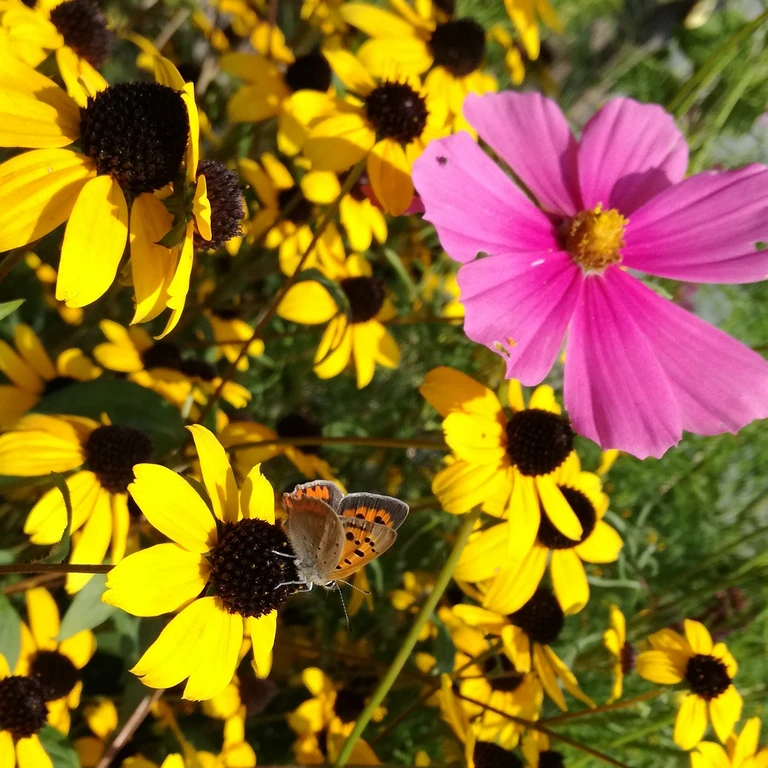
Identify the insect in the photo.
Lycaena phlaeas
